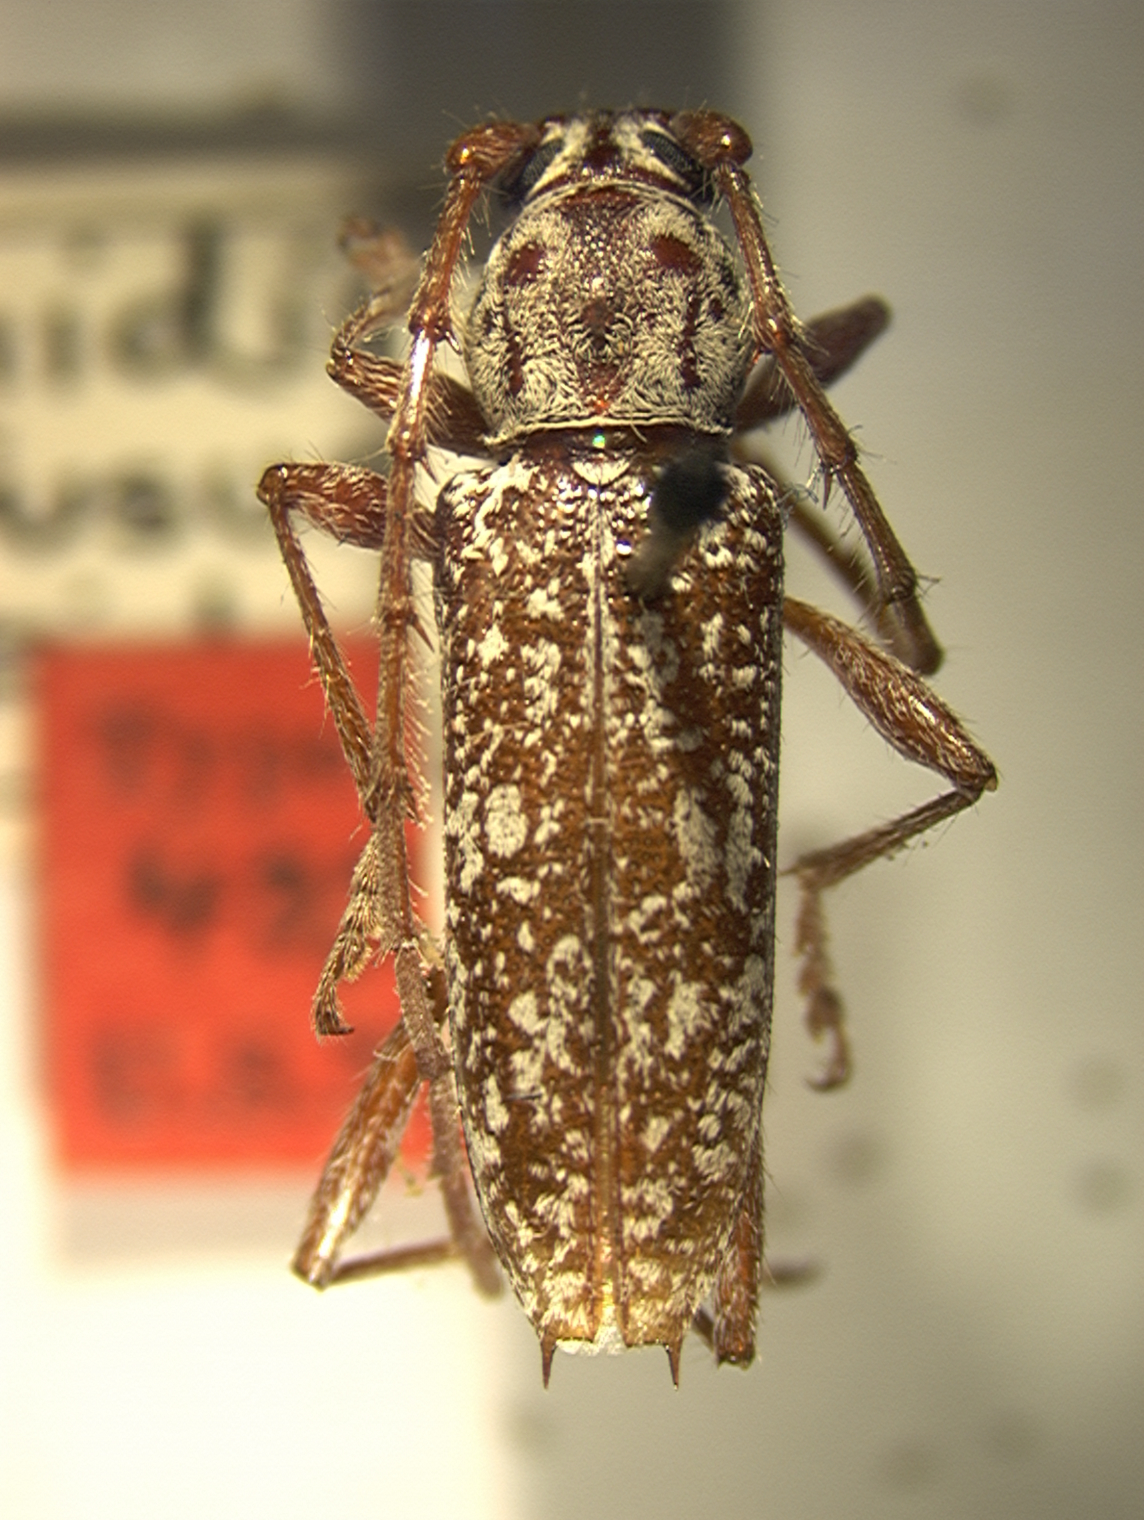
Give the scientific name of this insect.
Elaphidion confusum
